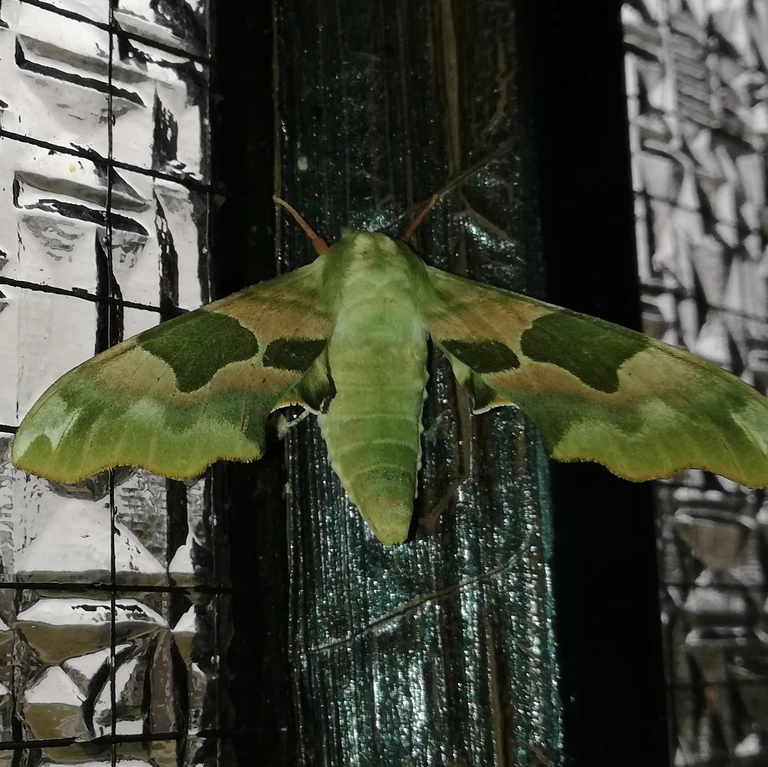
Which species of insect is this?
Mimas tiliae
